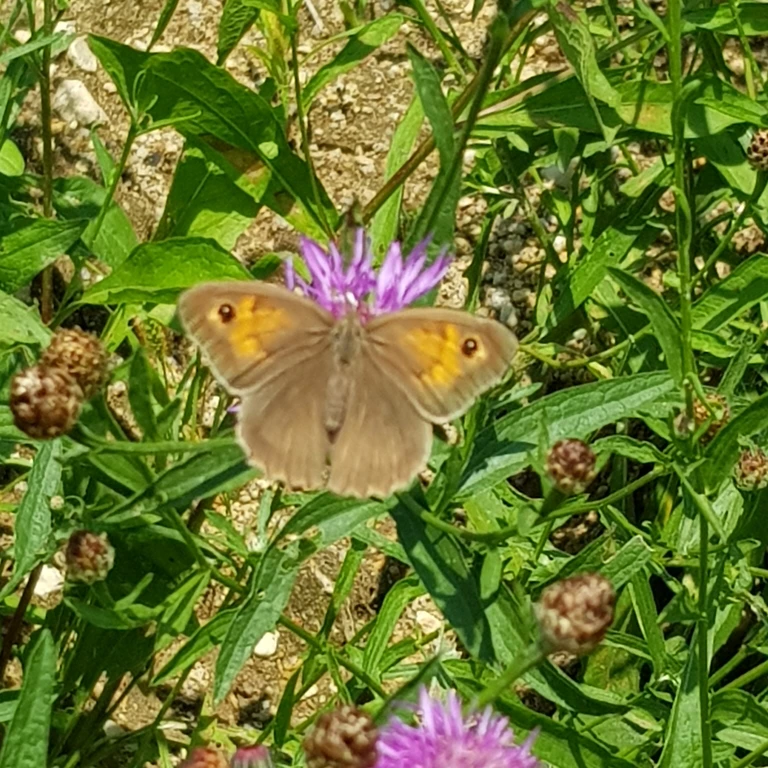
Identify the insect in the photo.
Maniola jurtina
